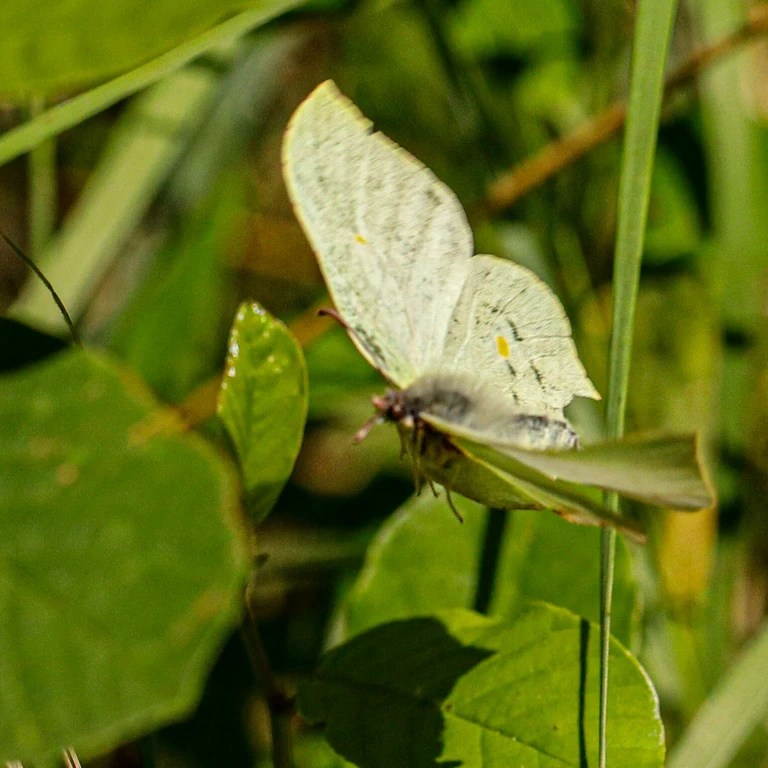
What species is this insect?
Gonepteryx rhamni
